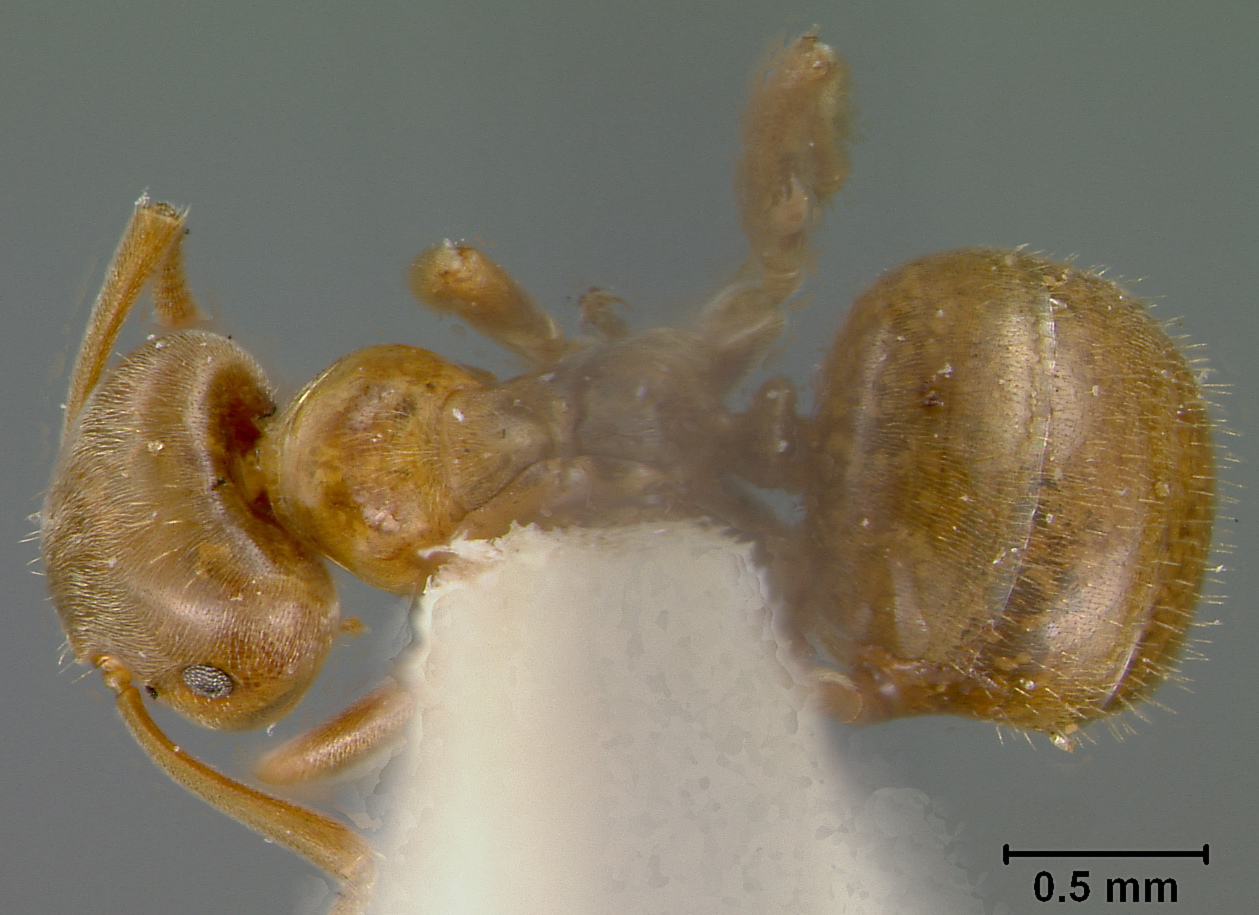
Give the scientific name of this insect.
Lasius umbratus
